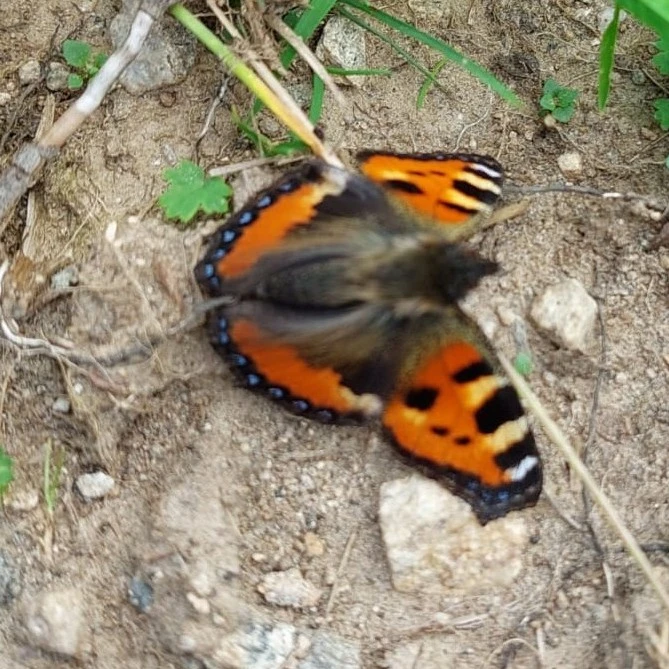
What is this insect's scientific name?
Aglais urticae
